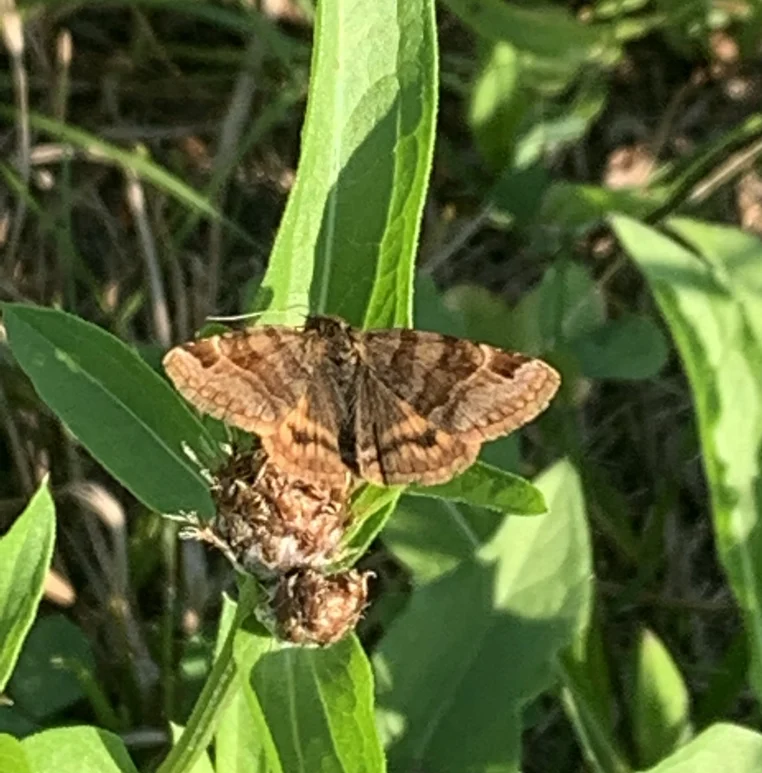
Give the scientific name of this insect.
Euclidia glyphica
